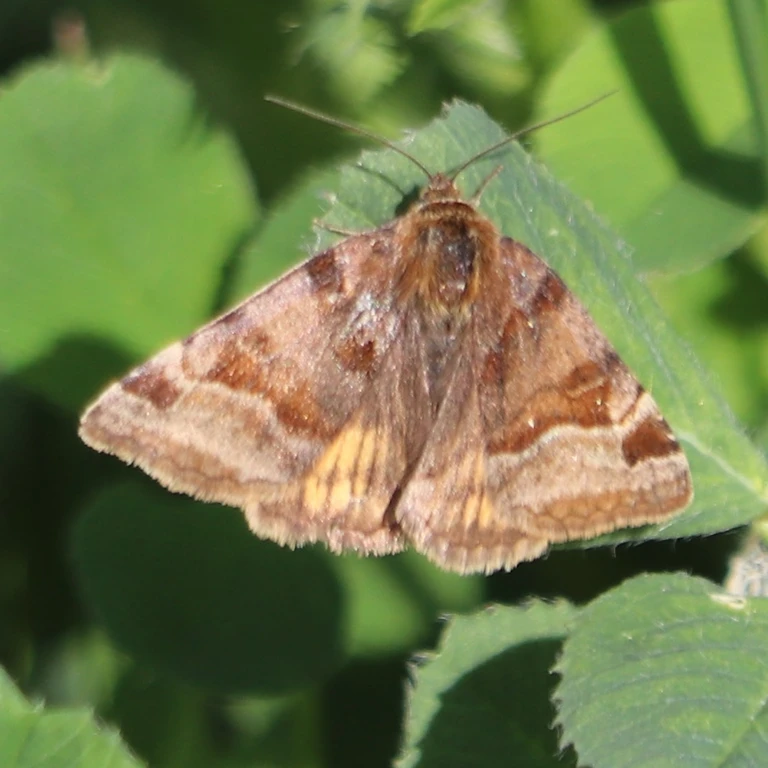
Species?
Euclidia glyphica
